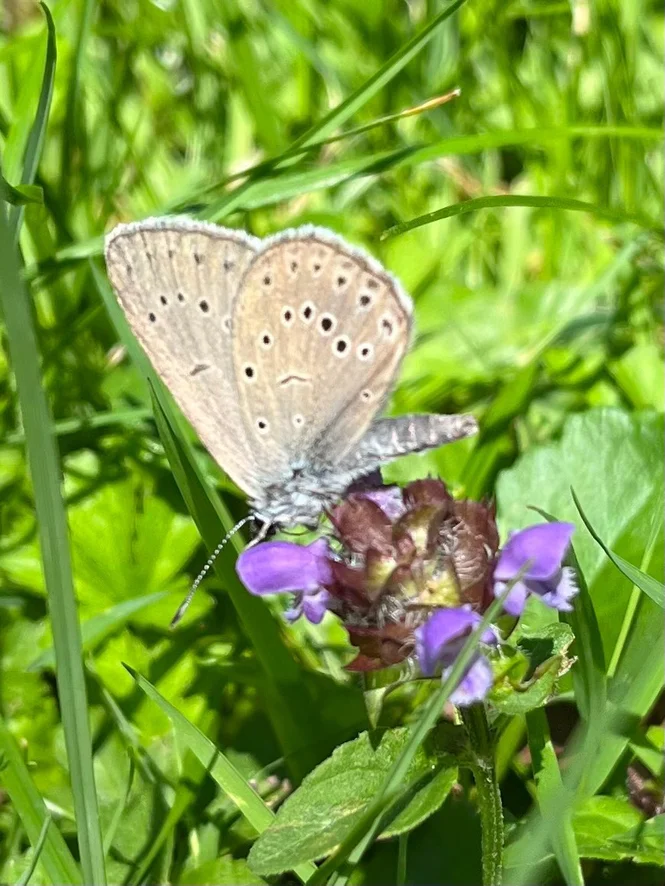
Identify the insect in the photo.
Phengaris teleius
